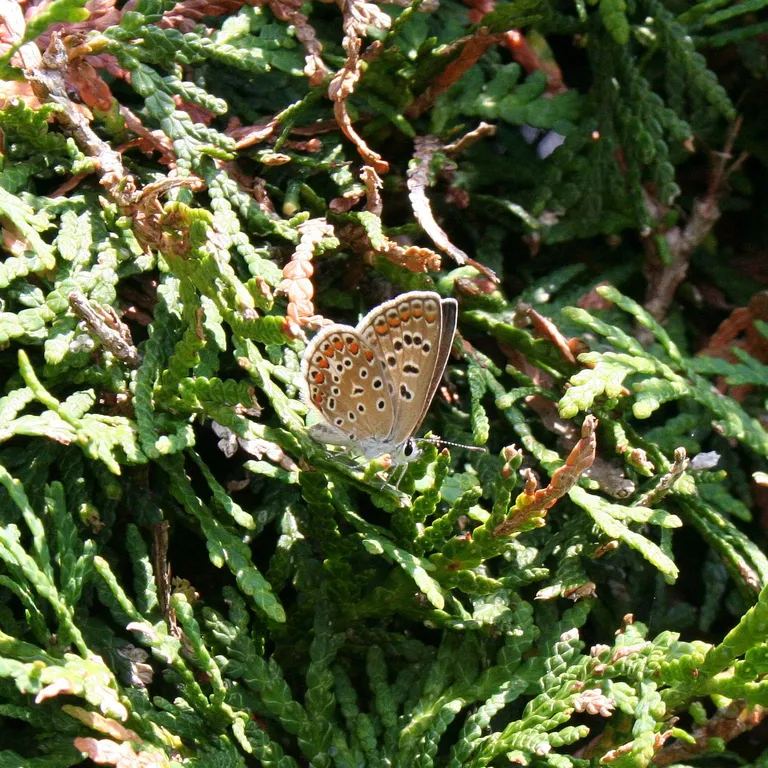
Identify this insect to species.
Polyommatus icarus
